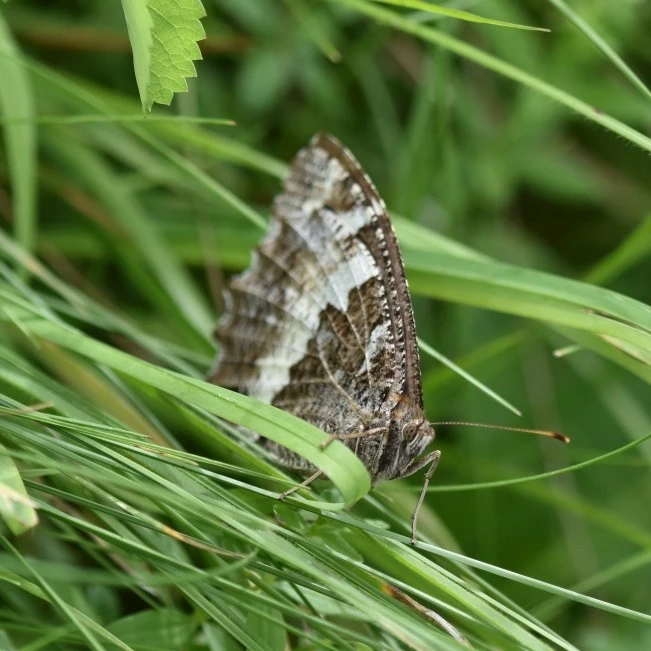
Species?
Brintesia circe
